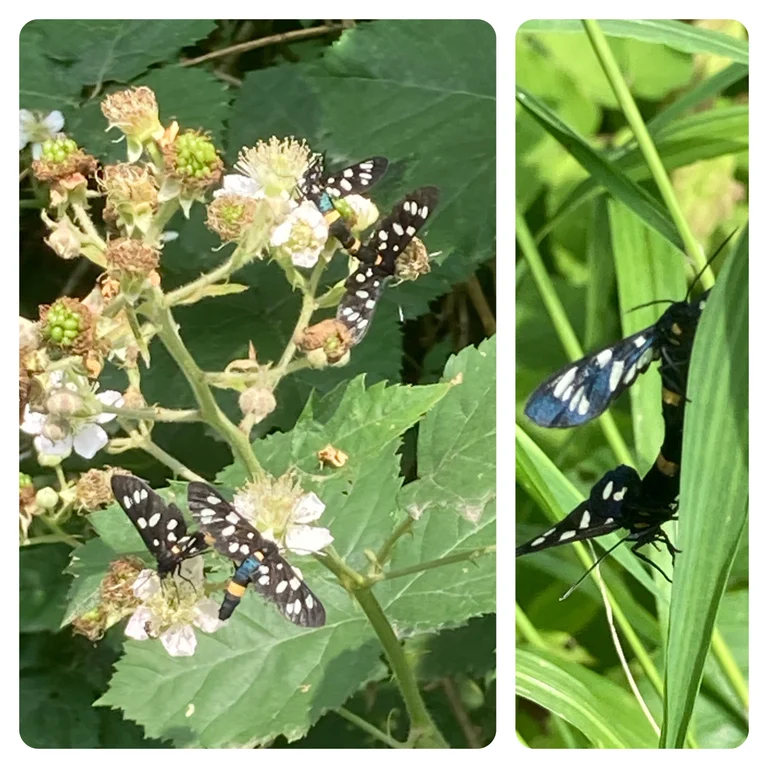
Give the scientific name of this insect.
Amata phegea
